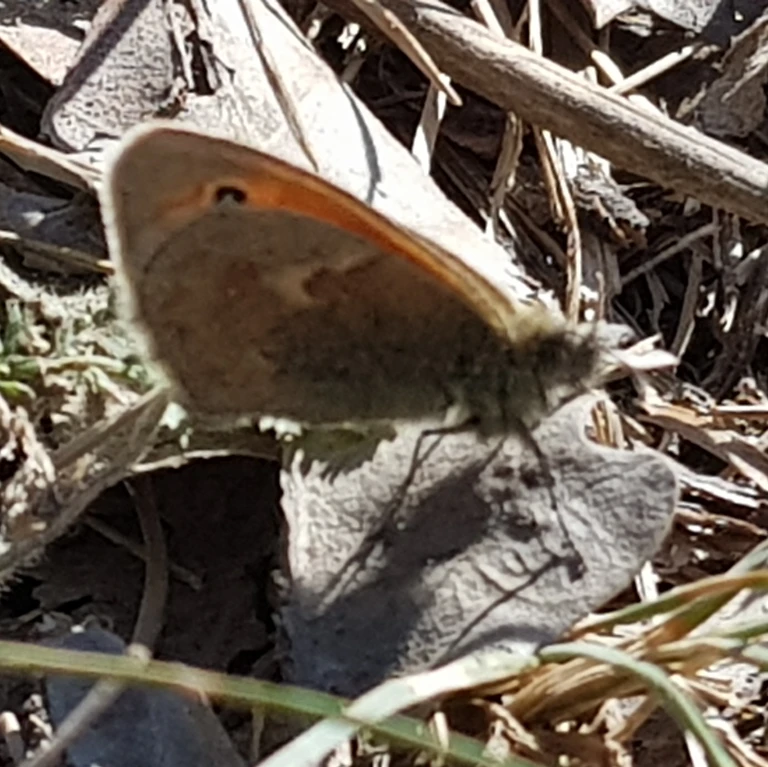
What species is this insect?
Coenonympha pamphilus
